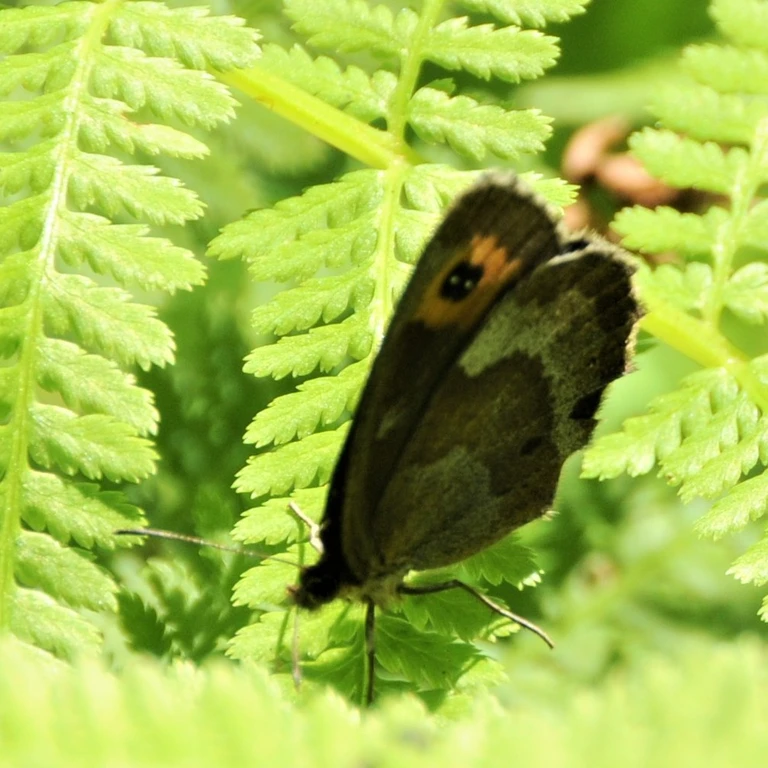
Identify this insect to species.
Erebia aethiops
